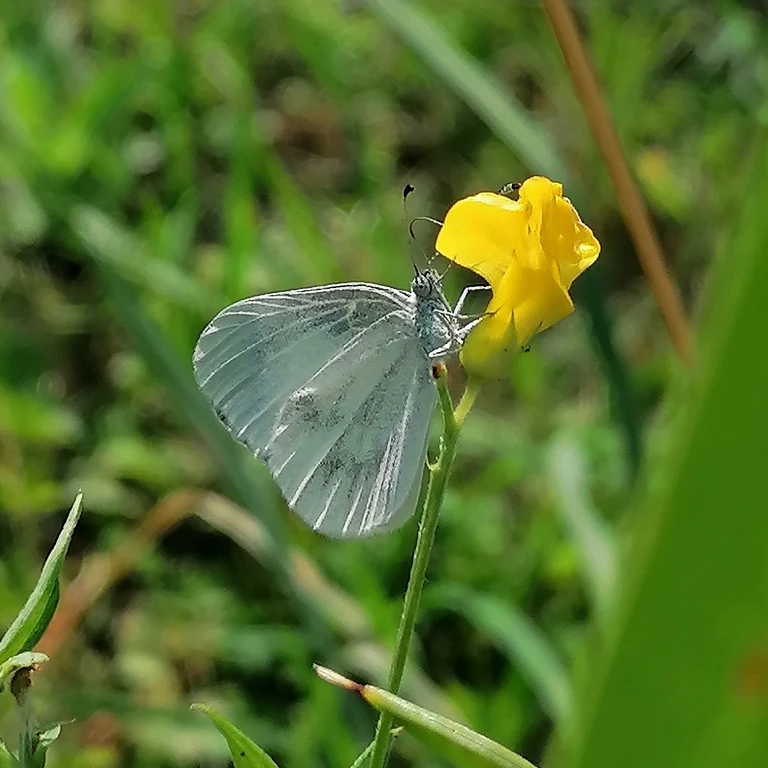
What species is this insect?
Leptidea sinapis/juvernica
